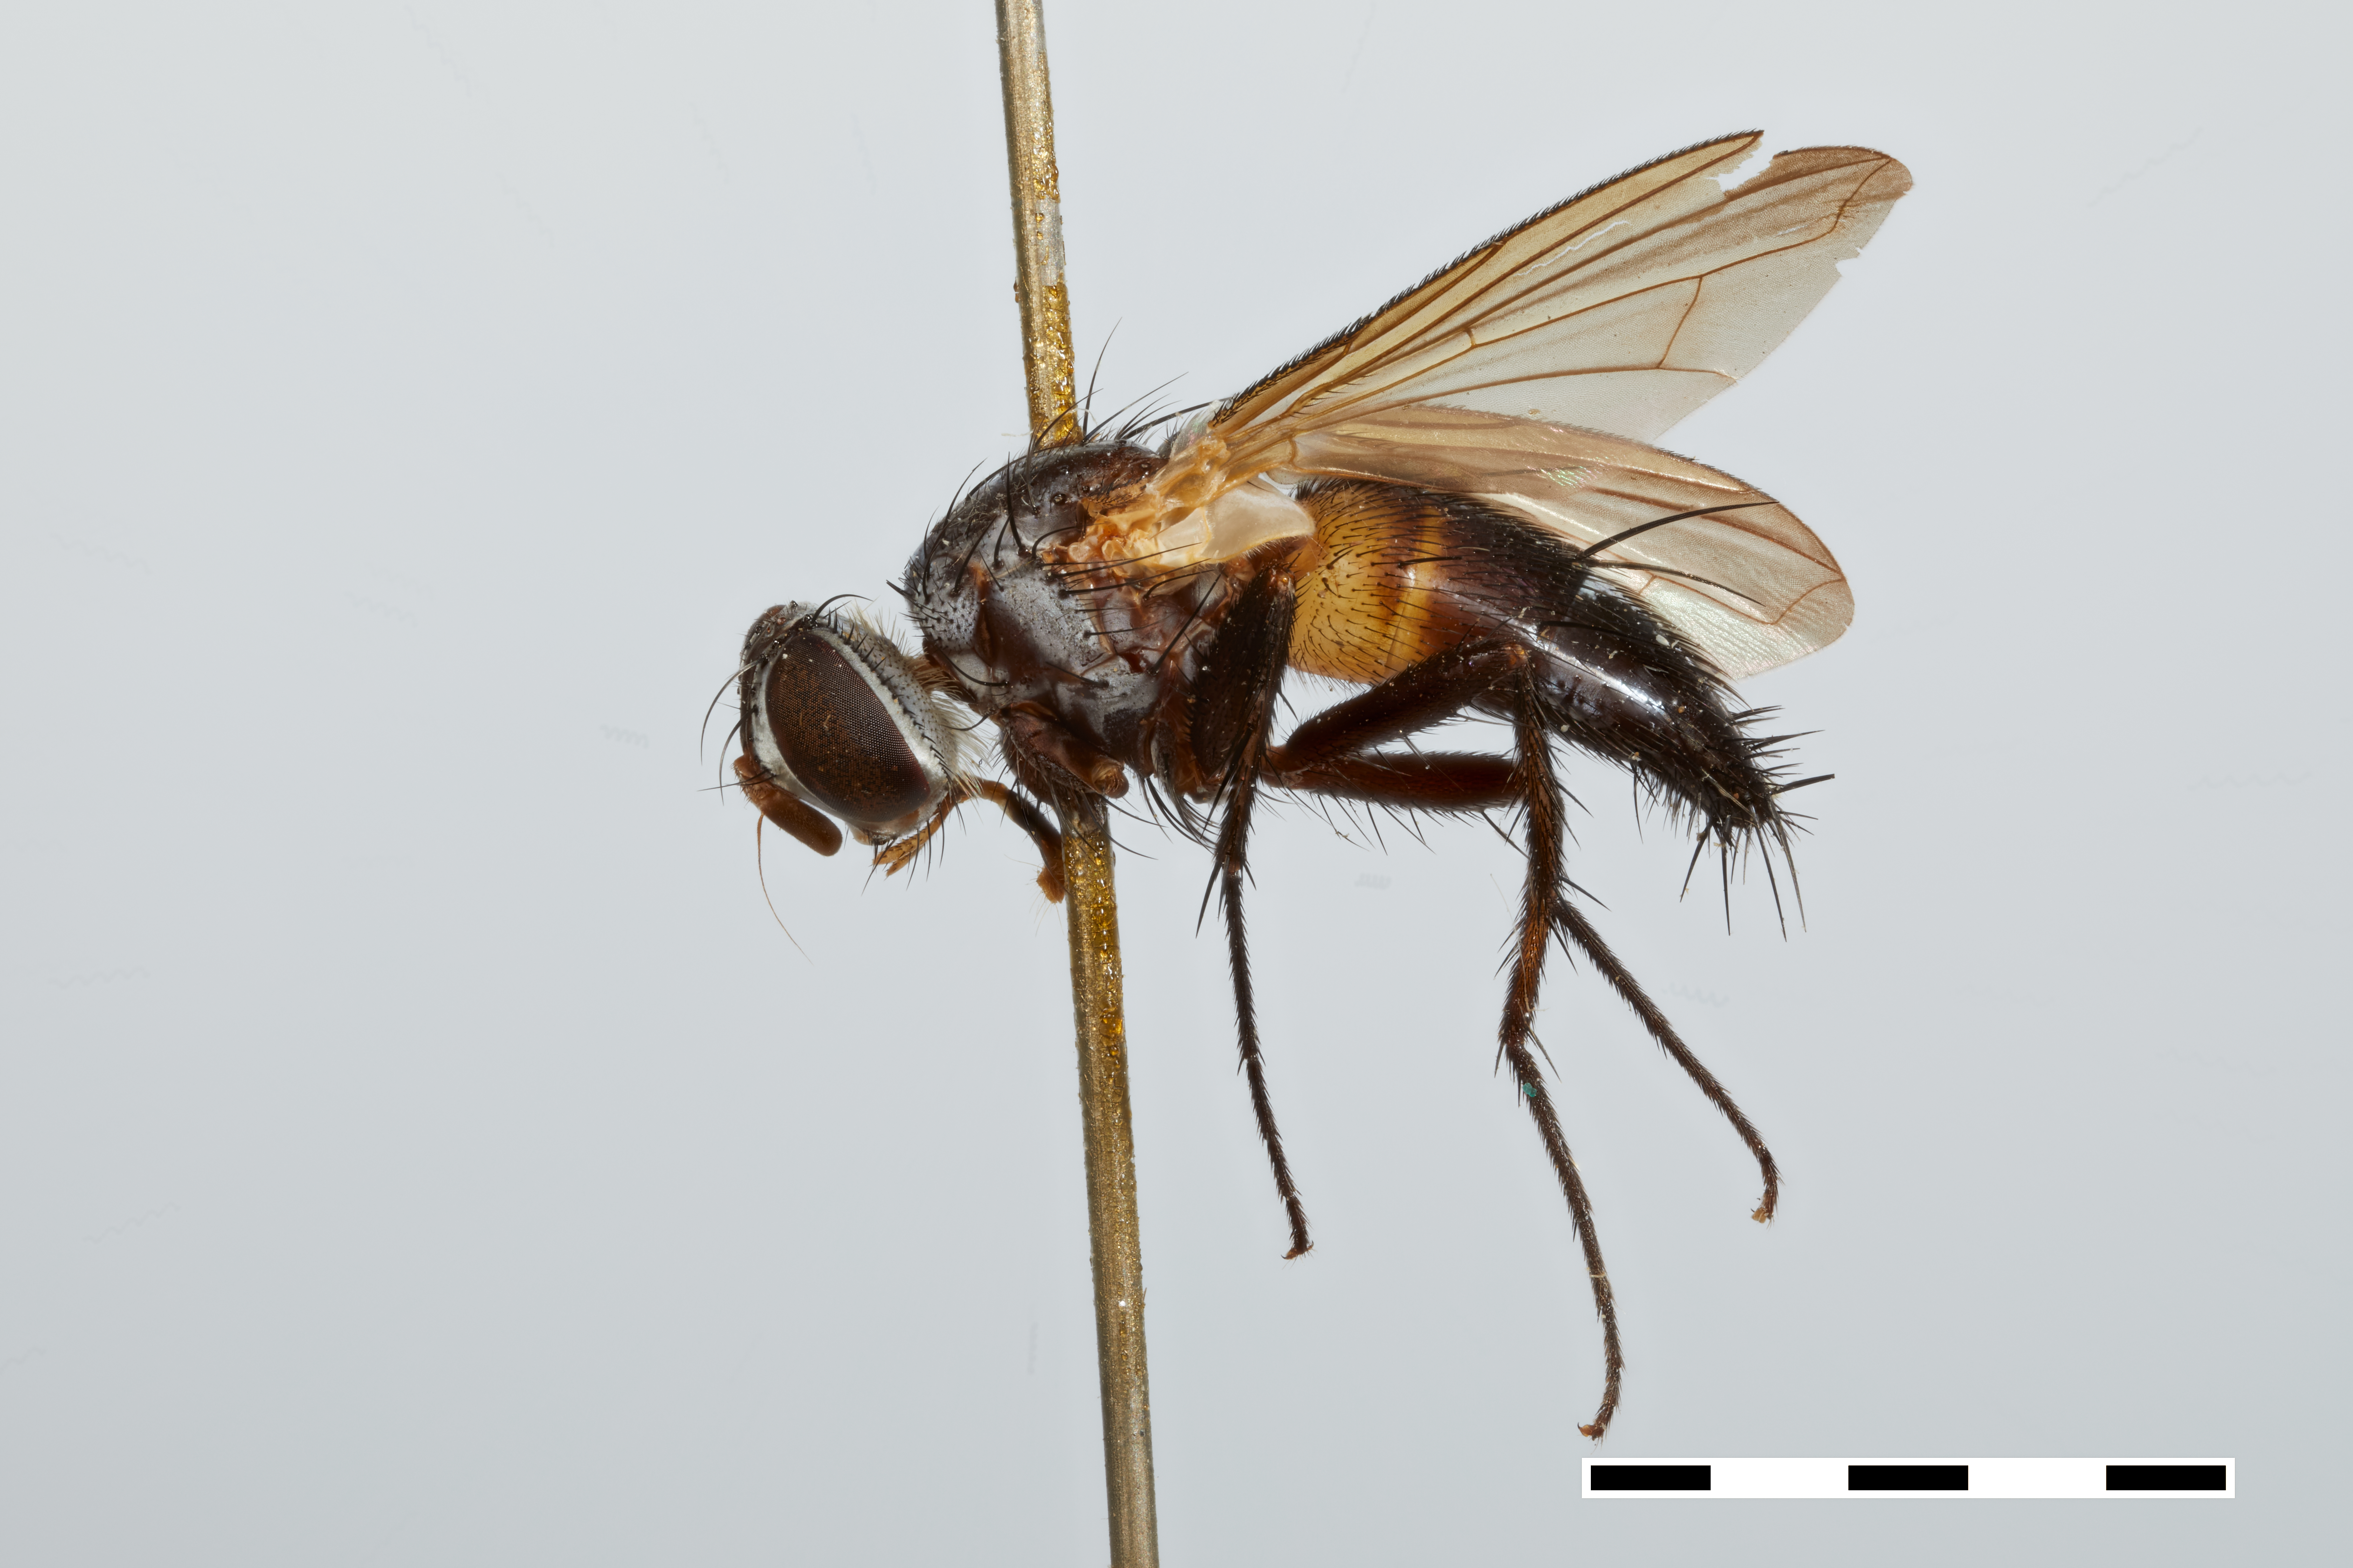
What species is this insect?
Aphrimyobia japonica
